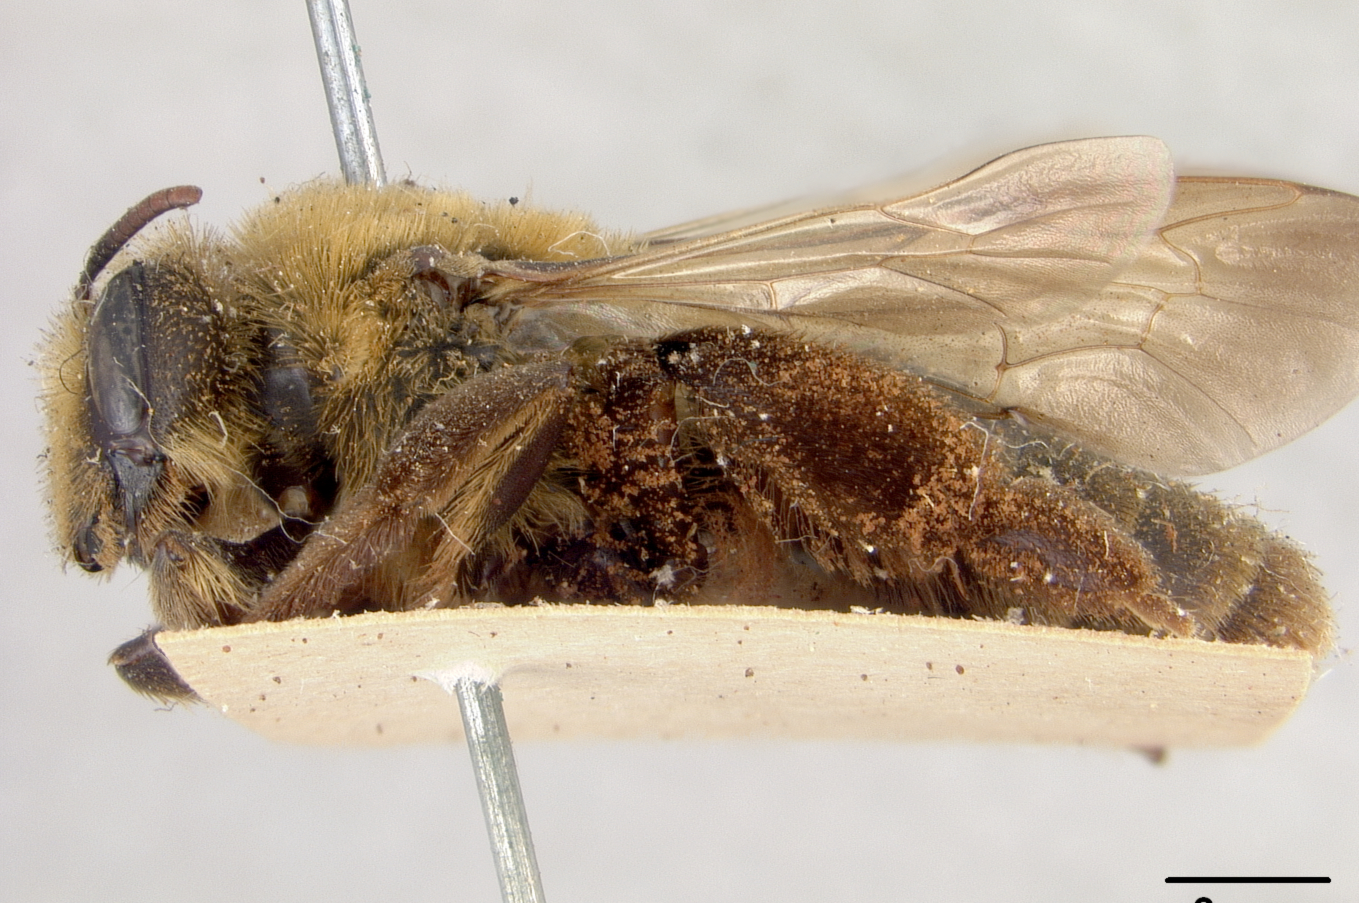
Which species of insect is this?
Andrena haynesi
